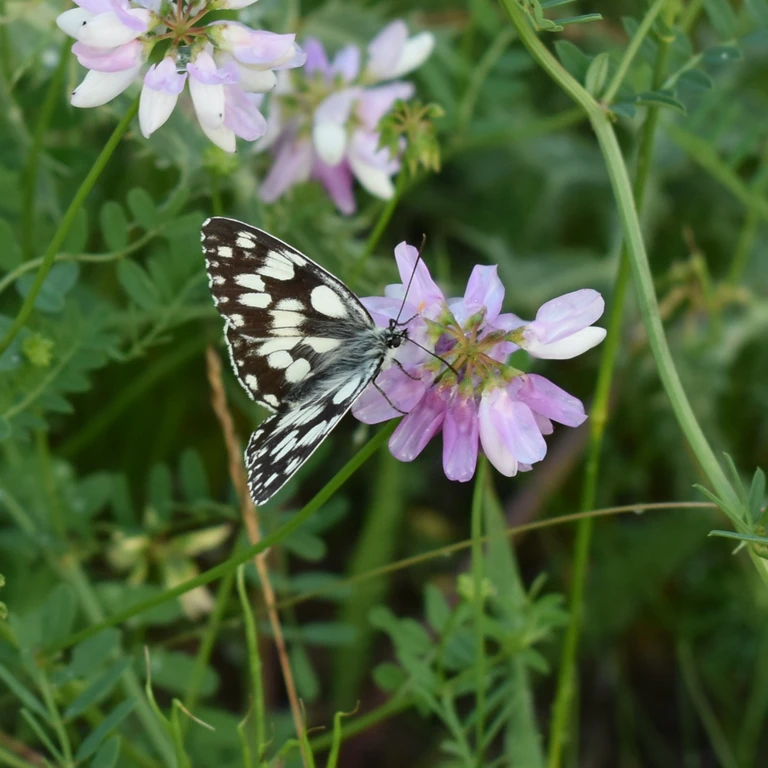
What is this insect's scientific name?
Melanargia galathea
